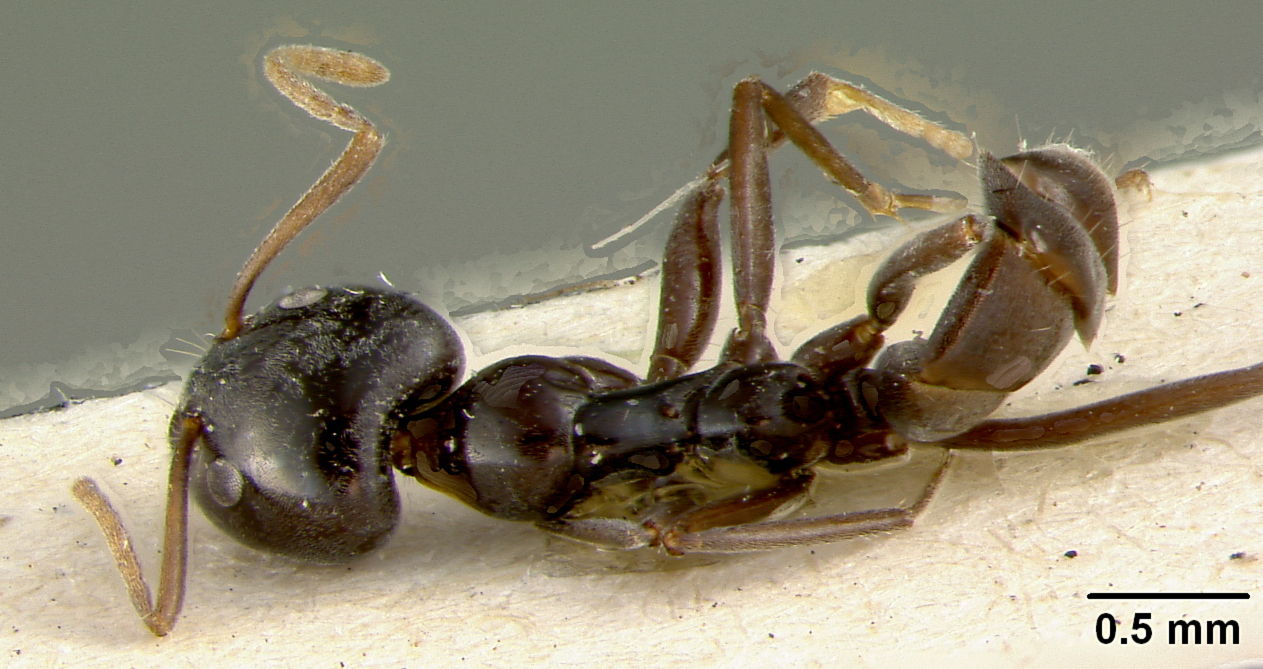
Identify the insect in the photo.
Iridomyrmex calvus
